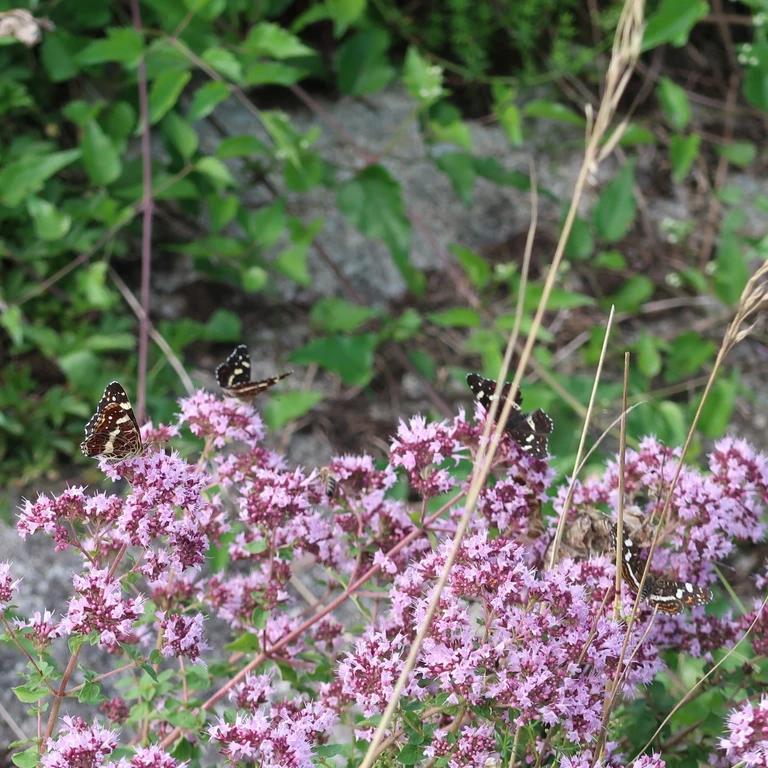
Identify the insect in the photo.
Araschnia levana
